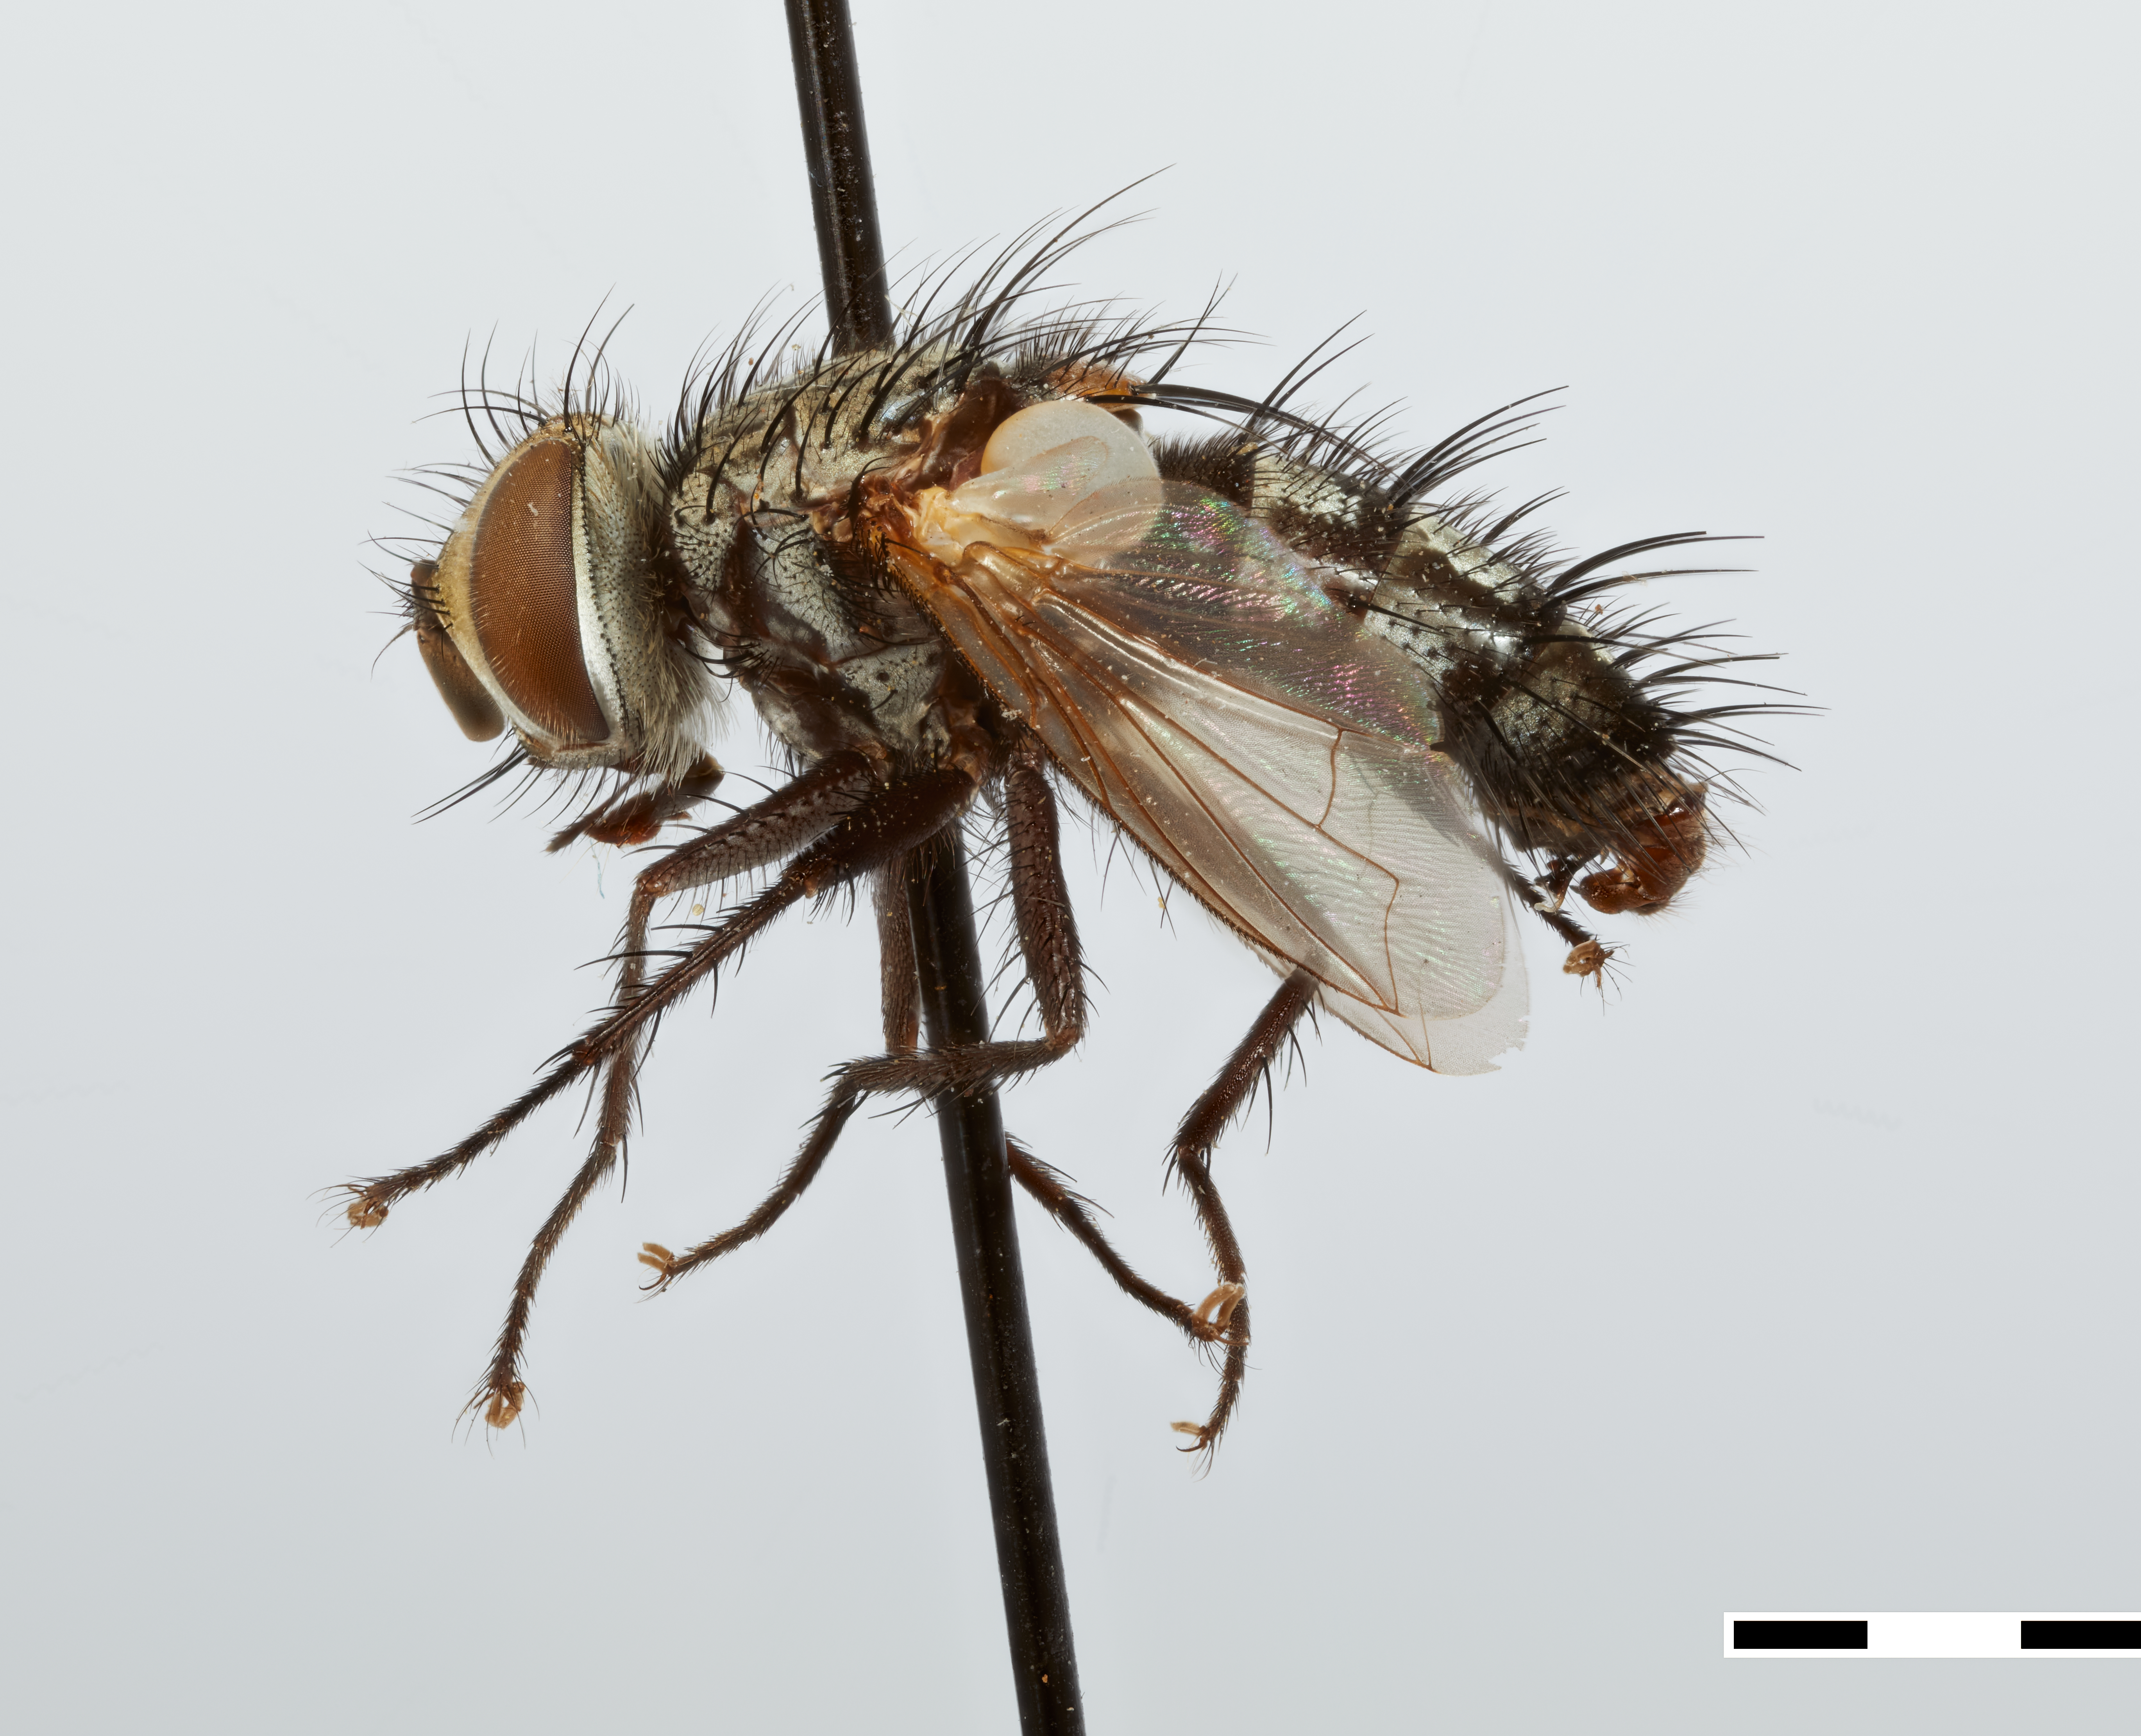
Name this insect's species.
Zenillia crassiseta
